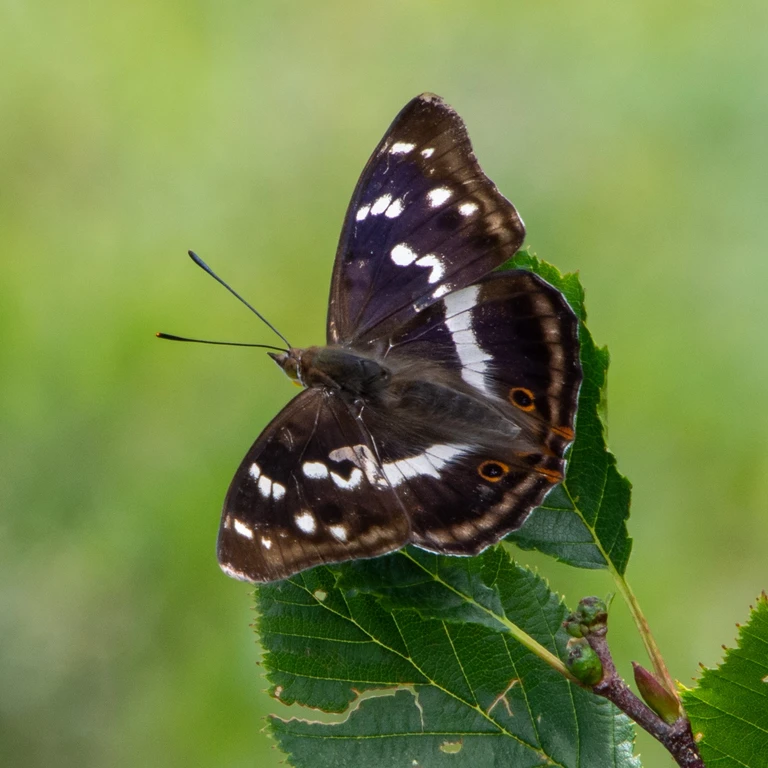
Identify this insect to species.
Apatura iris
